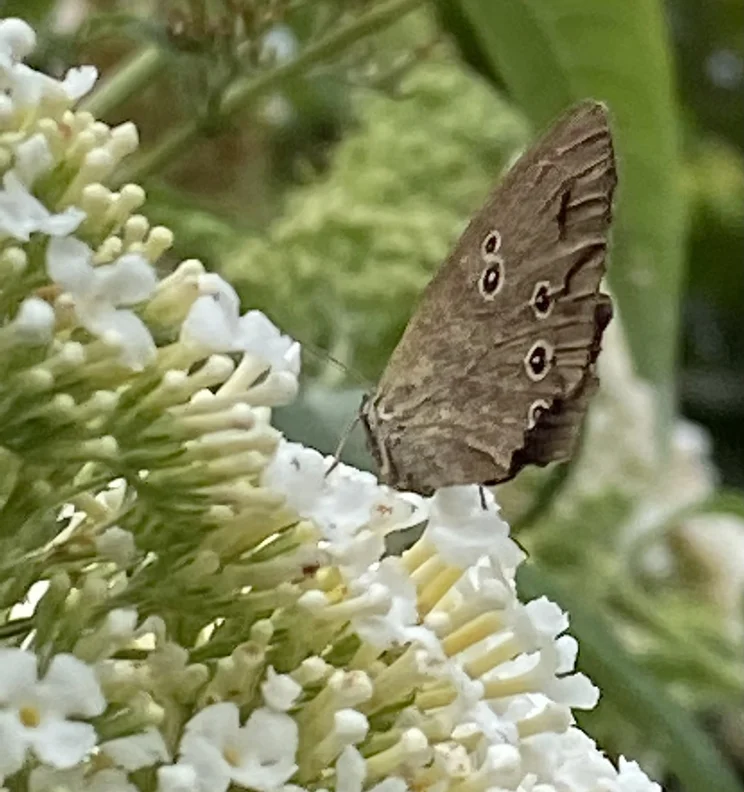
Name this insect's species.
Aphantopus hyperantus
